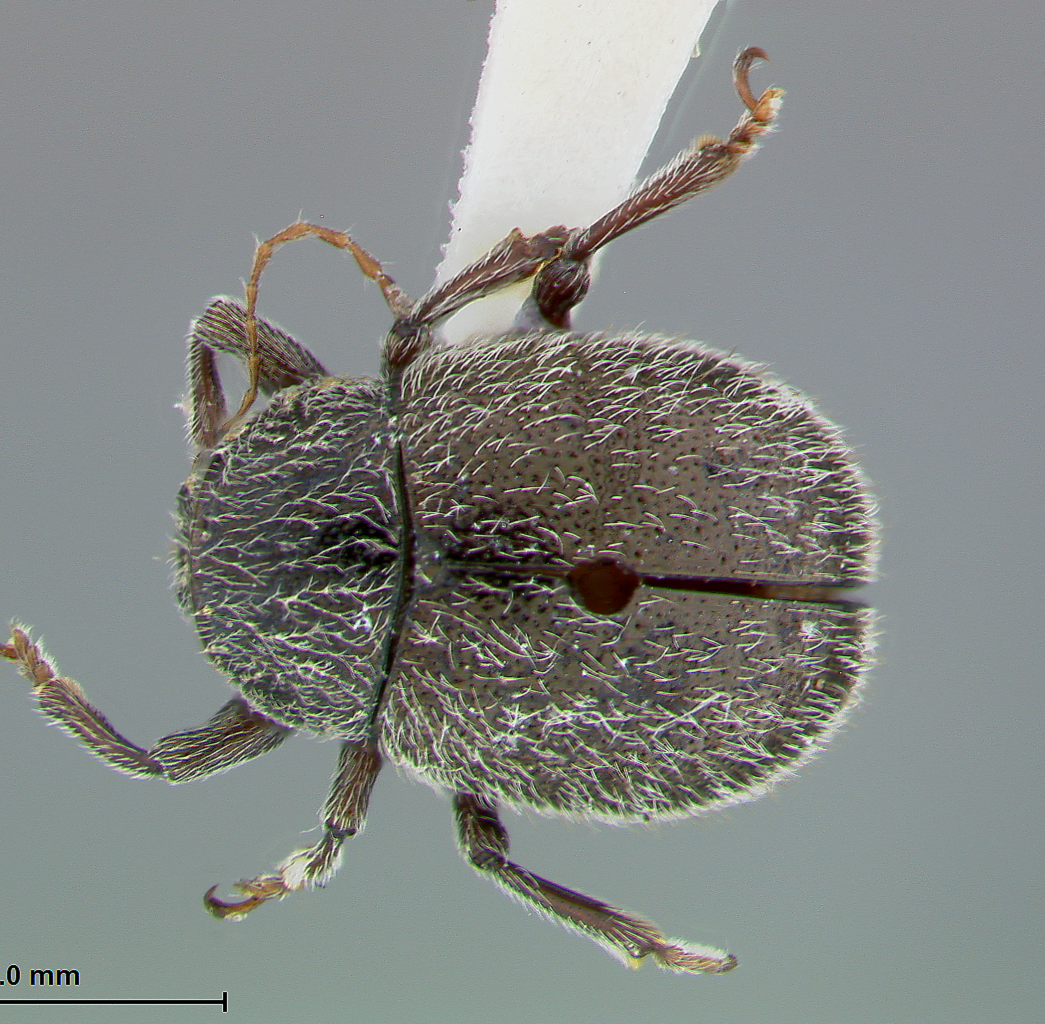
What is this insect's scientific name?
Chalcosicya aptera
